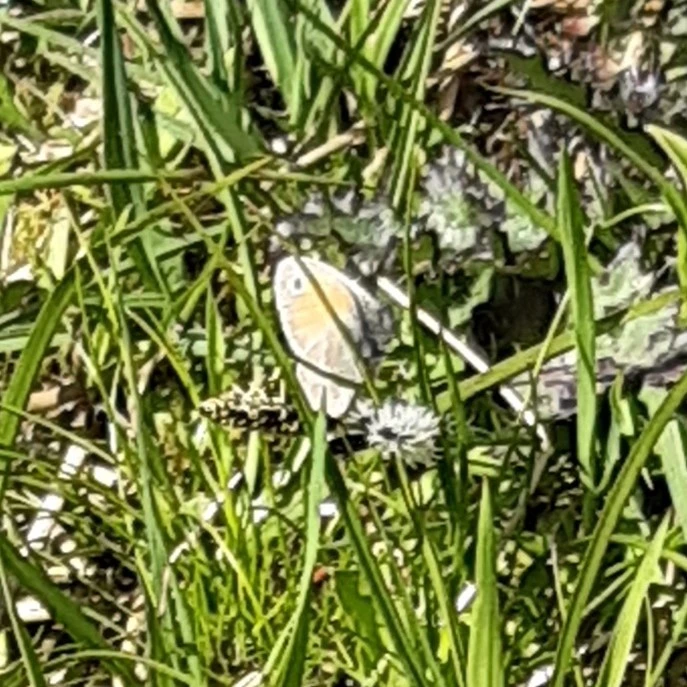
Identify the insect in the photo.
Coenonympha pamphilus
